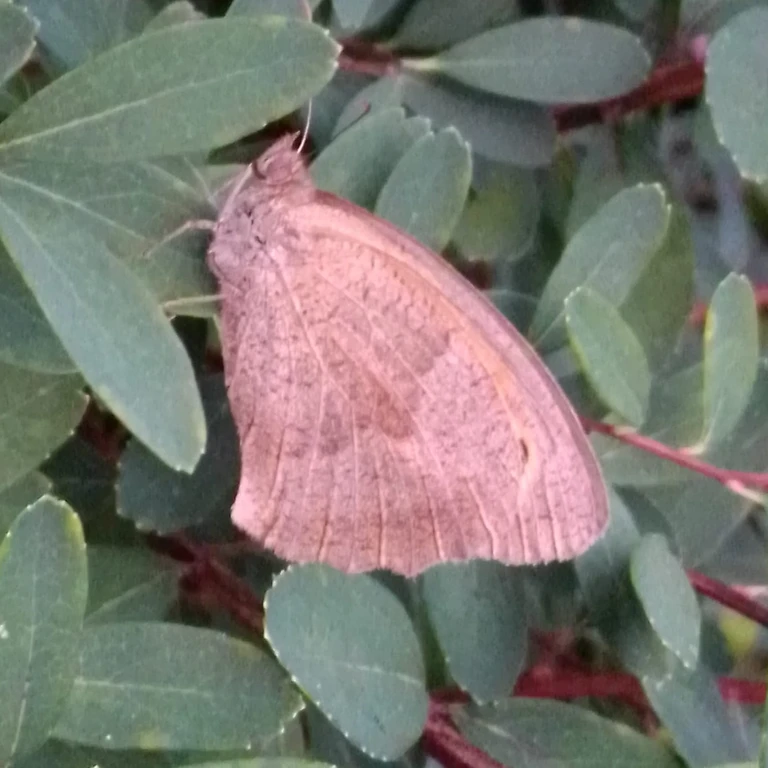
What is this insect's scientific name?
Maniola jurtina
